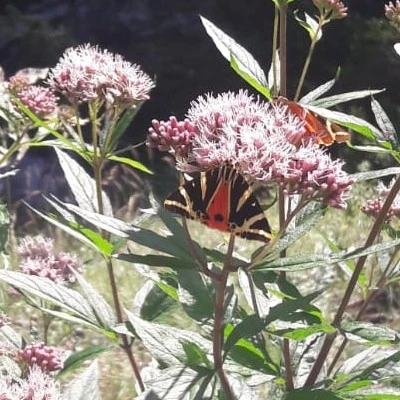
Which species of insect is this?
Euplagia quadripunctaria
